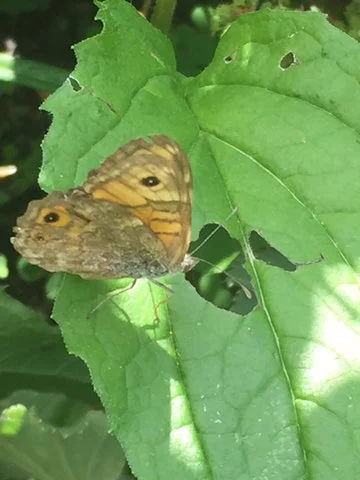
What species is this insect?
Lasiommata megera (also Pararge megera)
